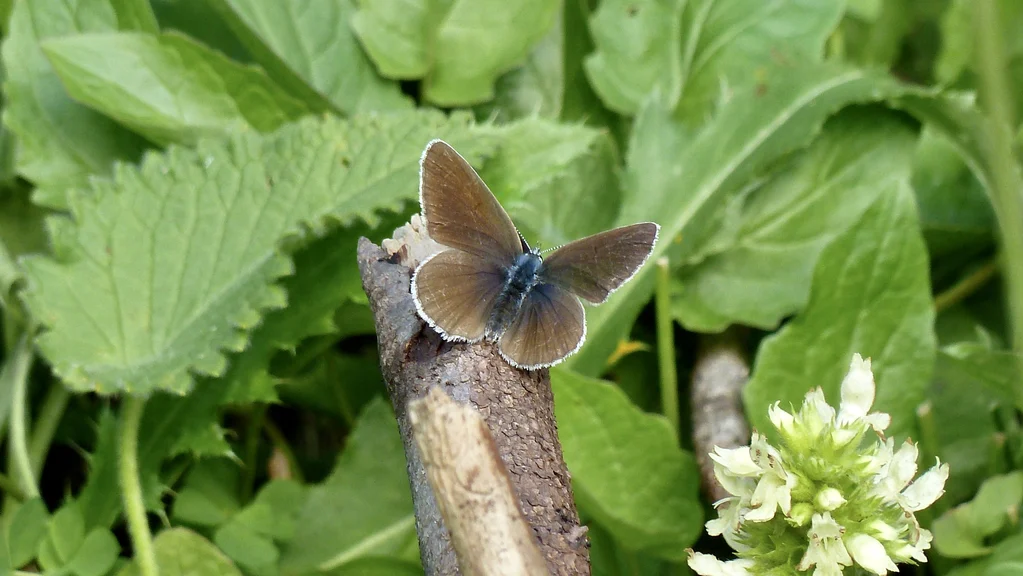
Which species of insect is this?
Cyaniris semiargus
